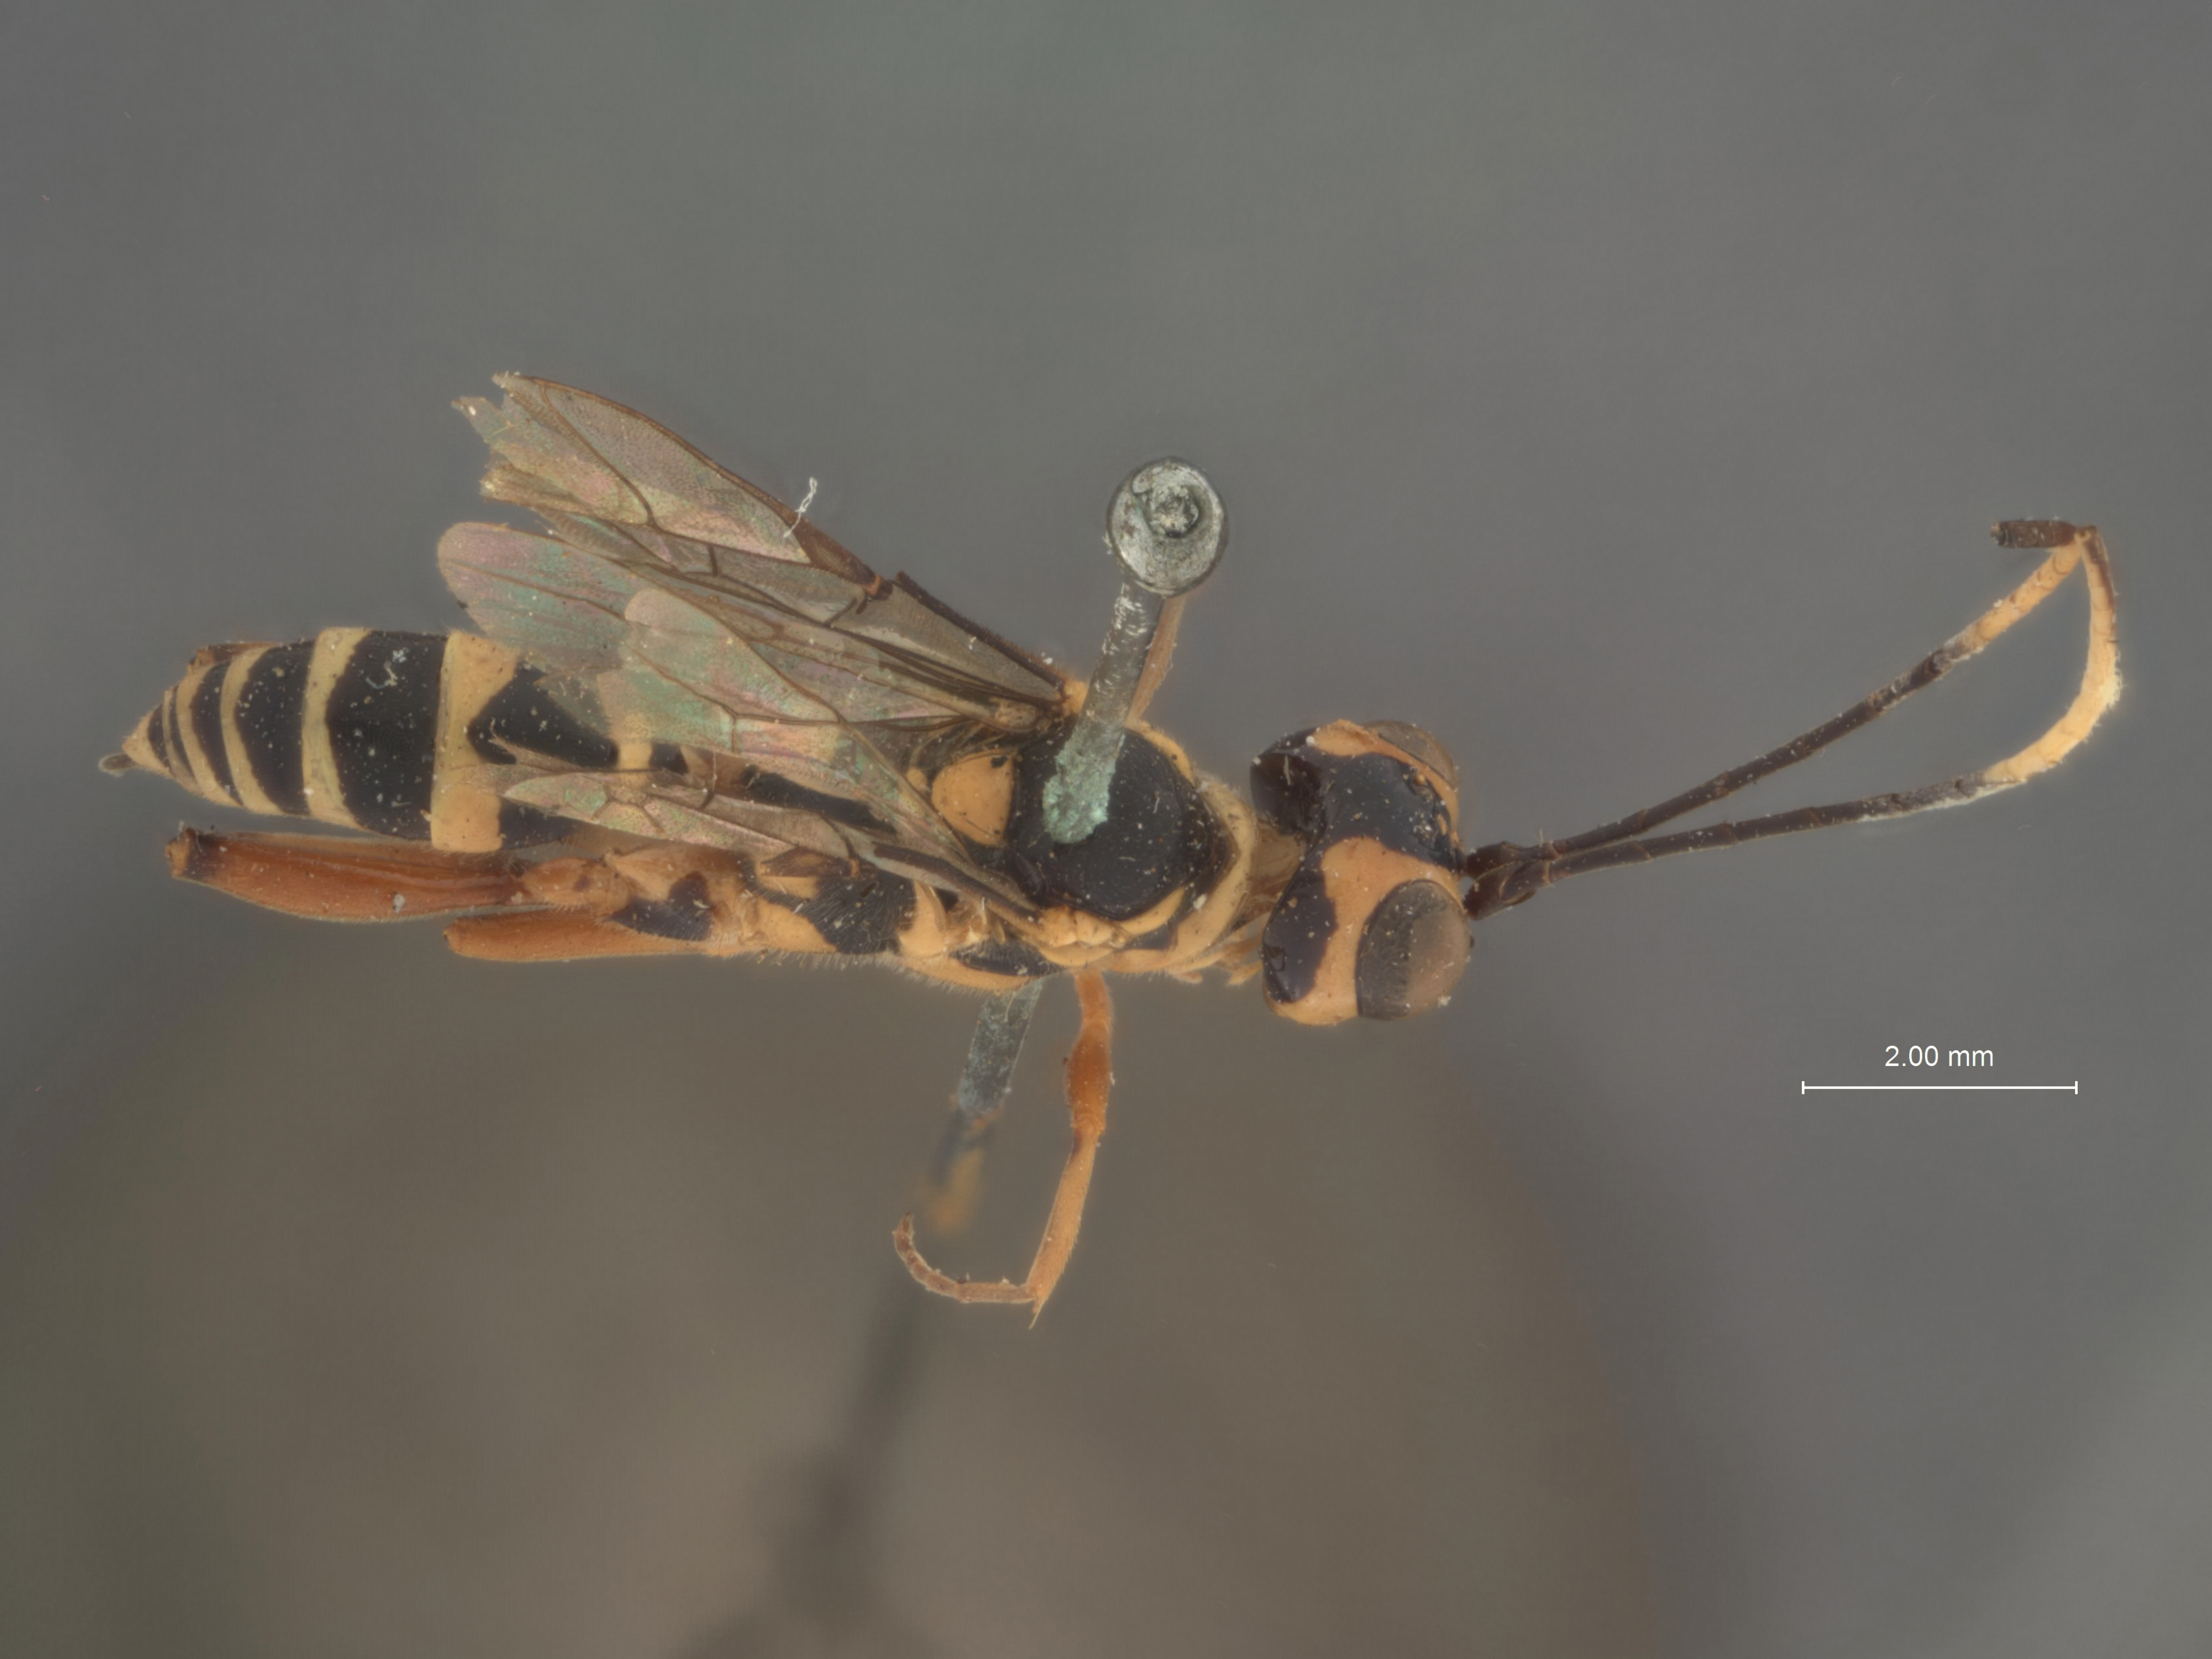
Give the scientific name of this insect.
Elasmognathias dentatus
